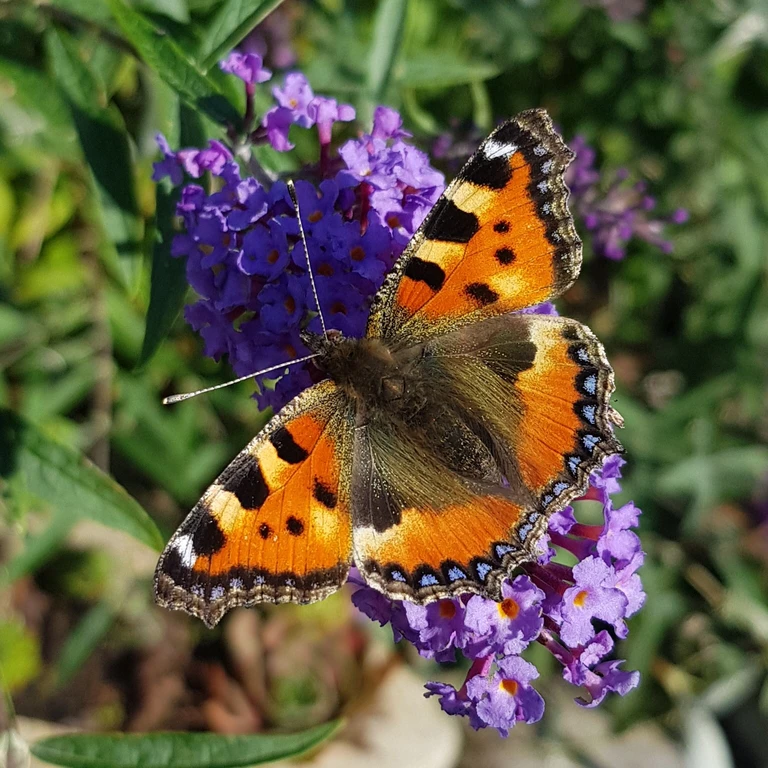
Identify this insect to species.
Aglais urticae
